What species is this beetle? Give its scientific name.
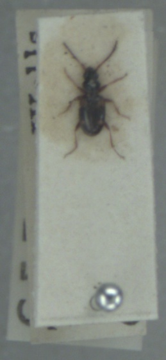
Bembidion quadrimaculatum
